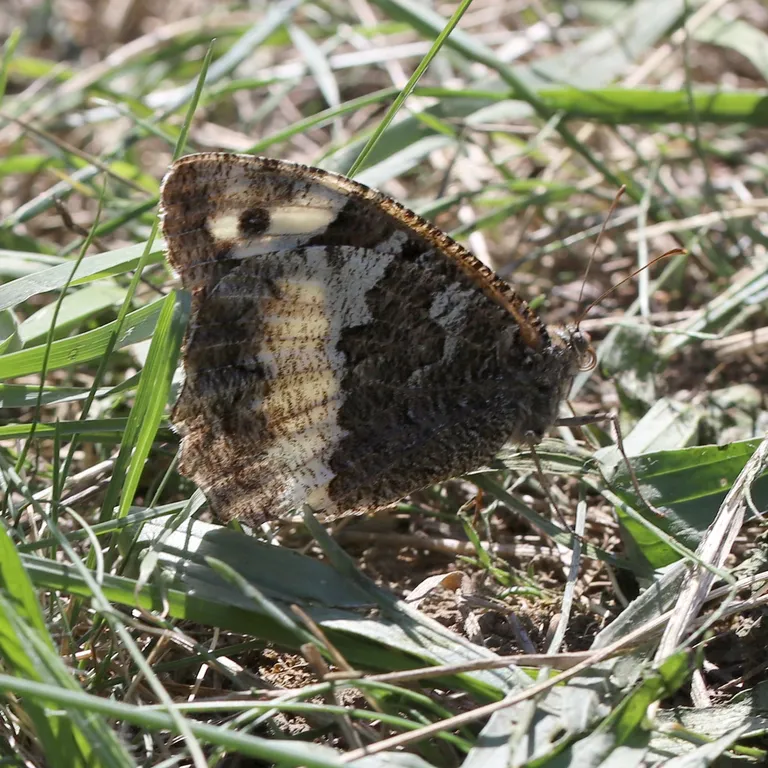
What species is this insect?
Brintesia circe
